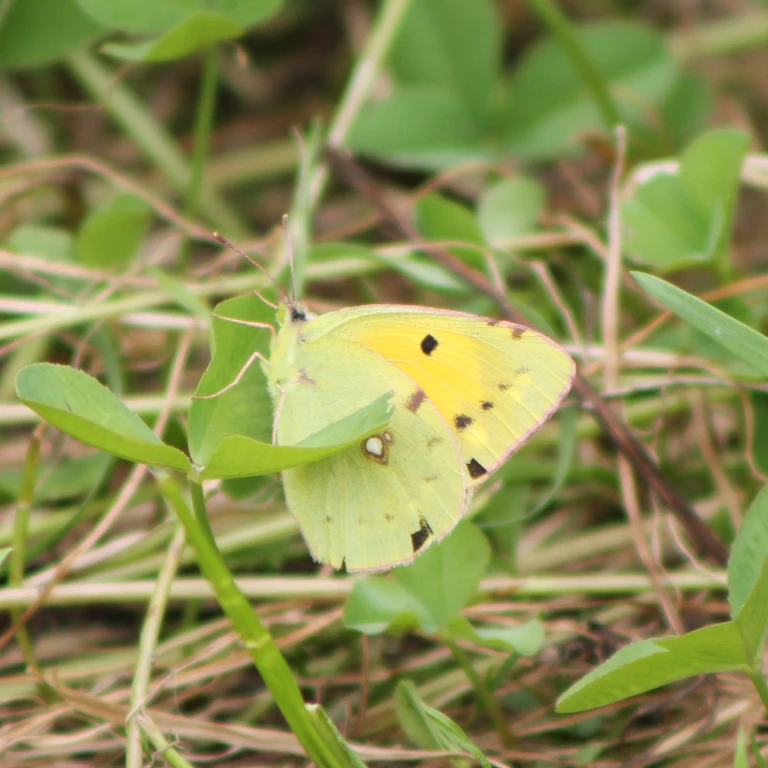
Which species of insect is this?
Colias croceus
